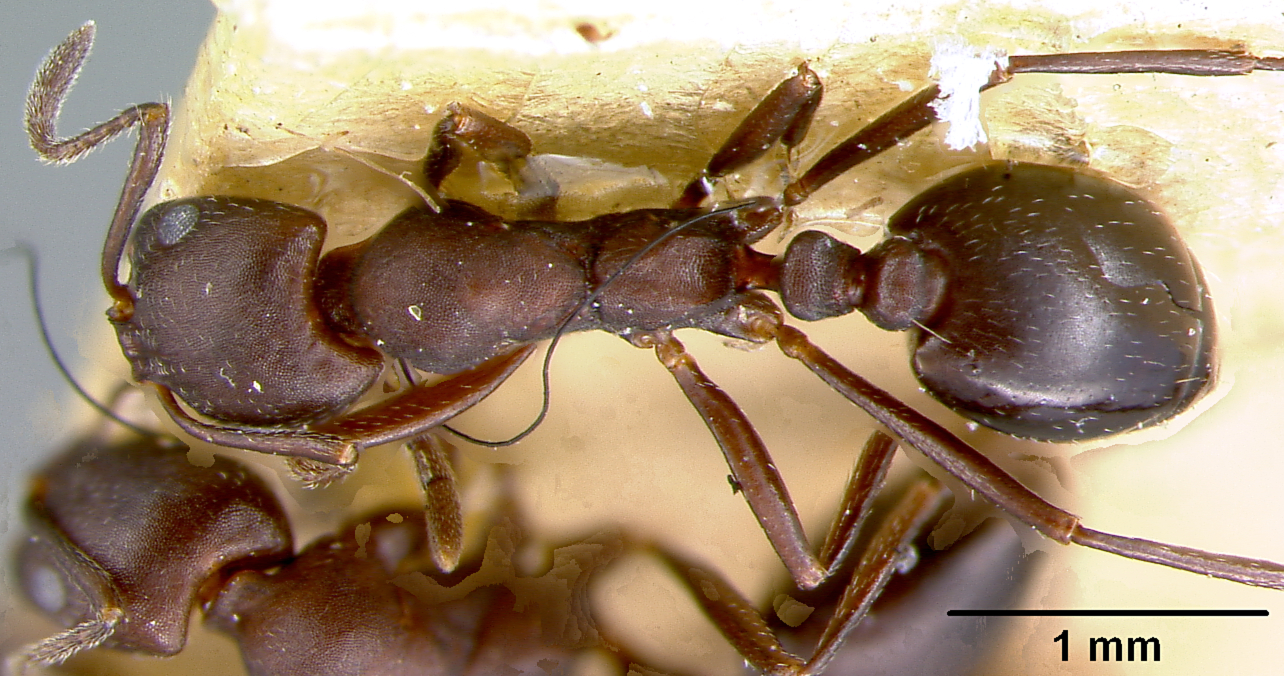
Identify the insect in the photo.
Monomorium afrum
